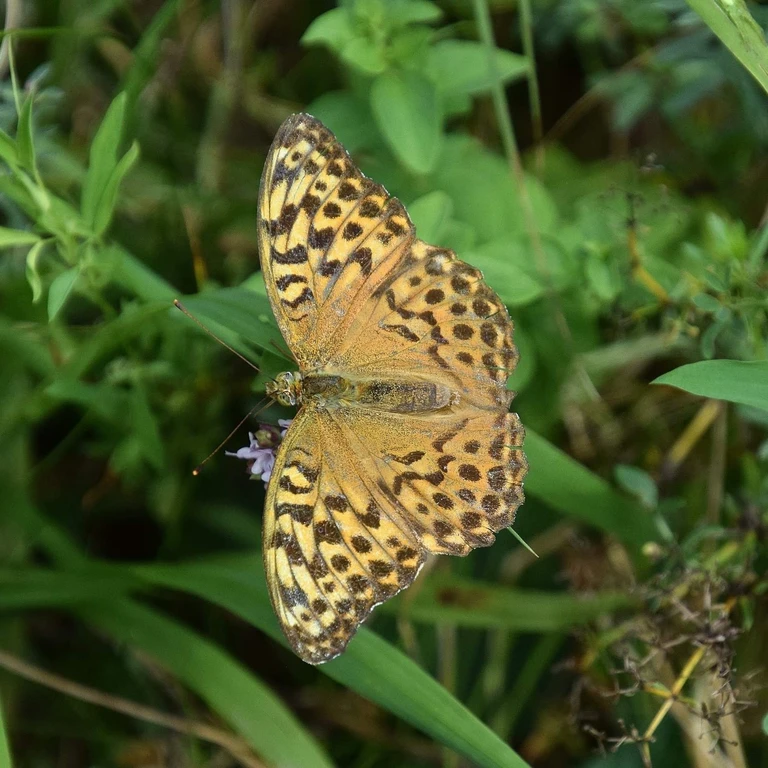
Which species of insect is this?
Argynnis paphia
